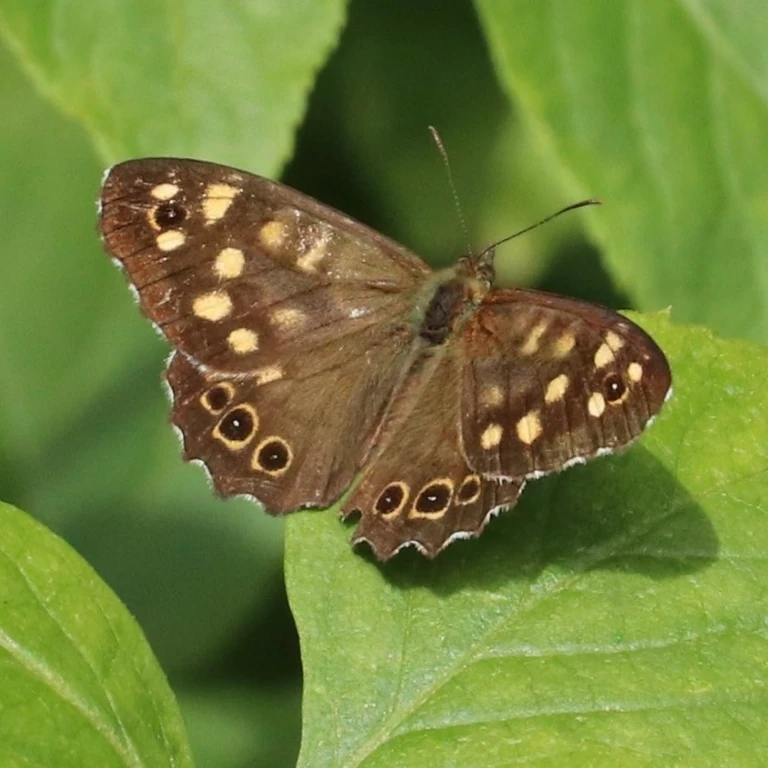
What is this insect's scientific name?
Pararge aegeria
